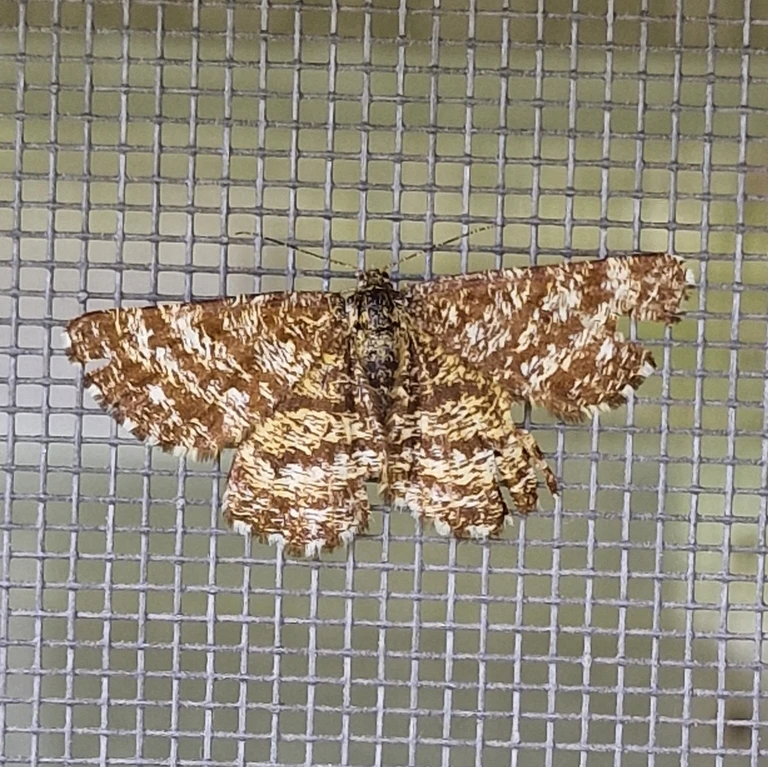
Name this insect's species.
Ematurga atomaria
